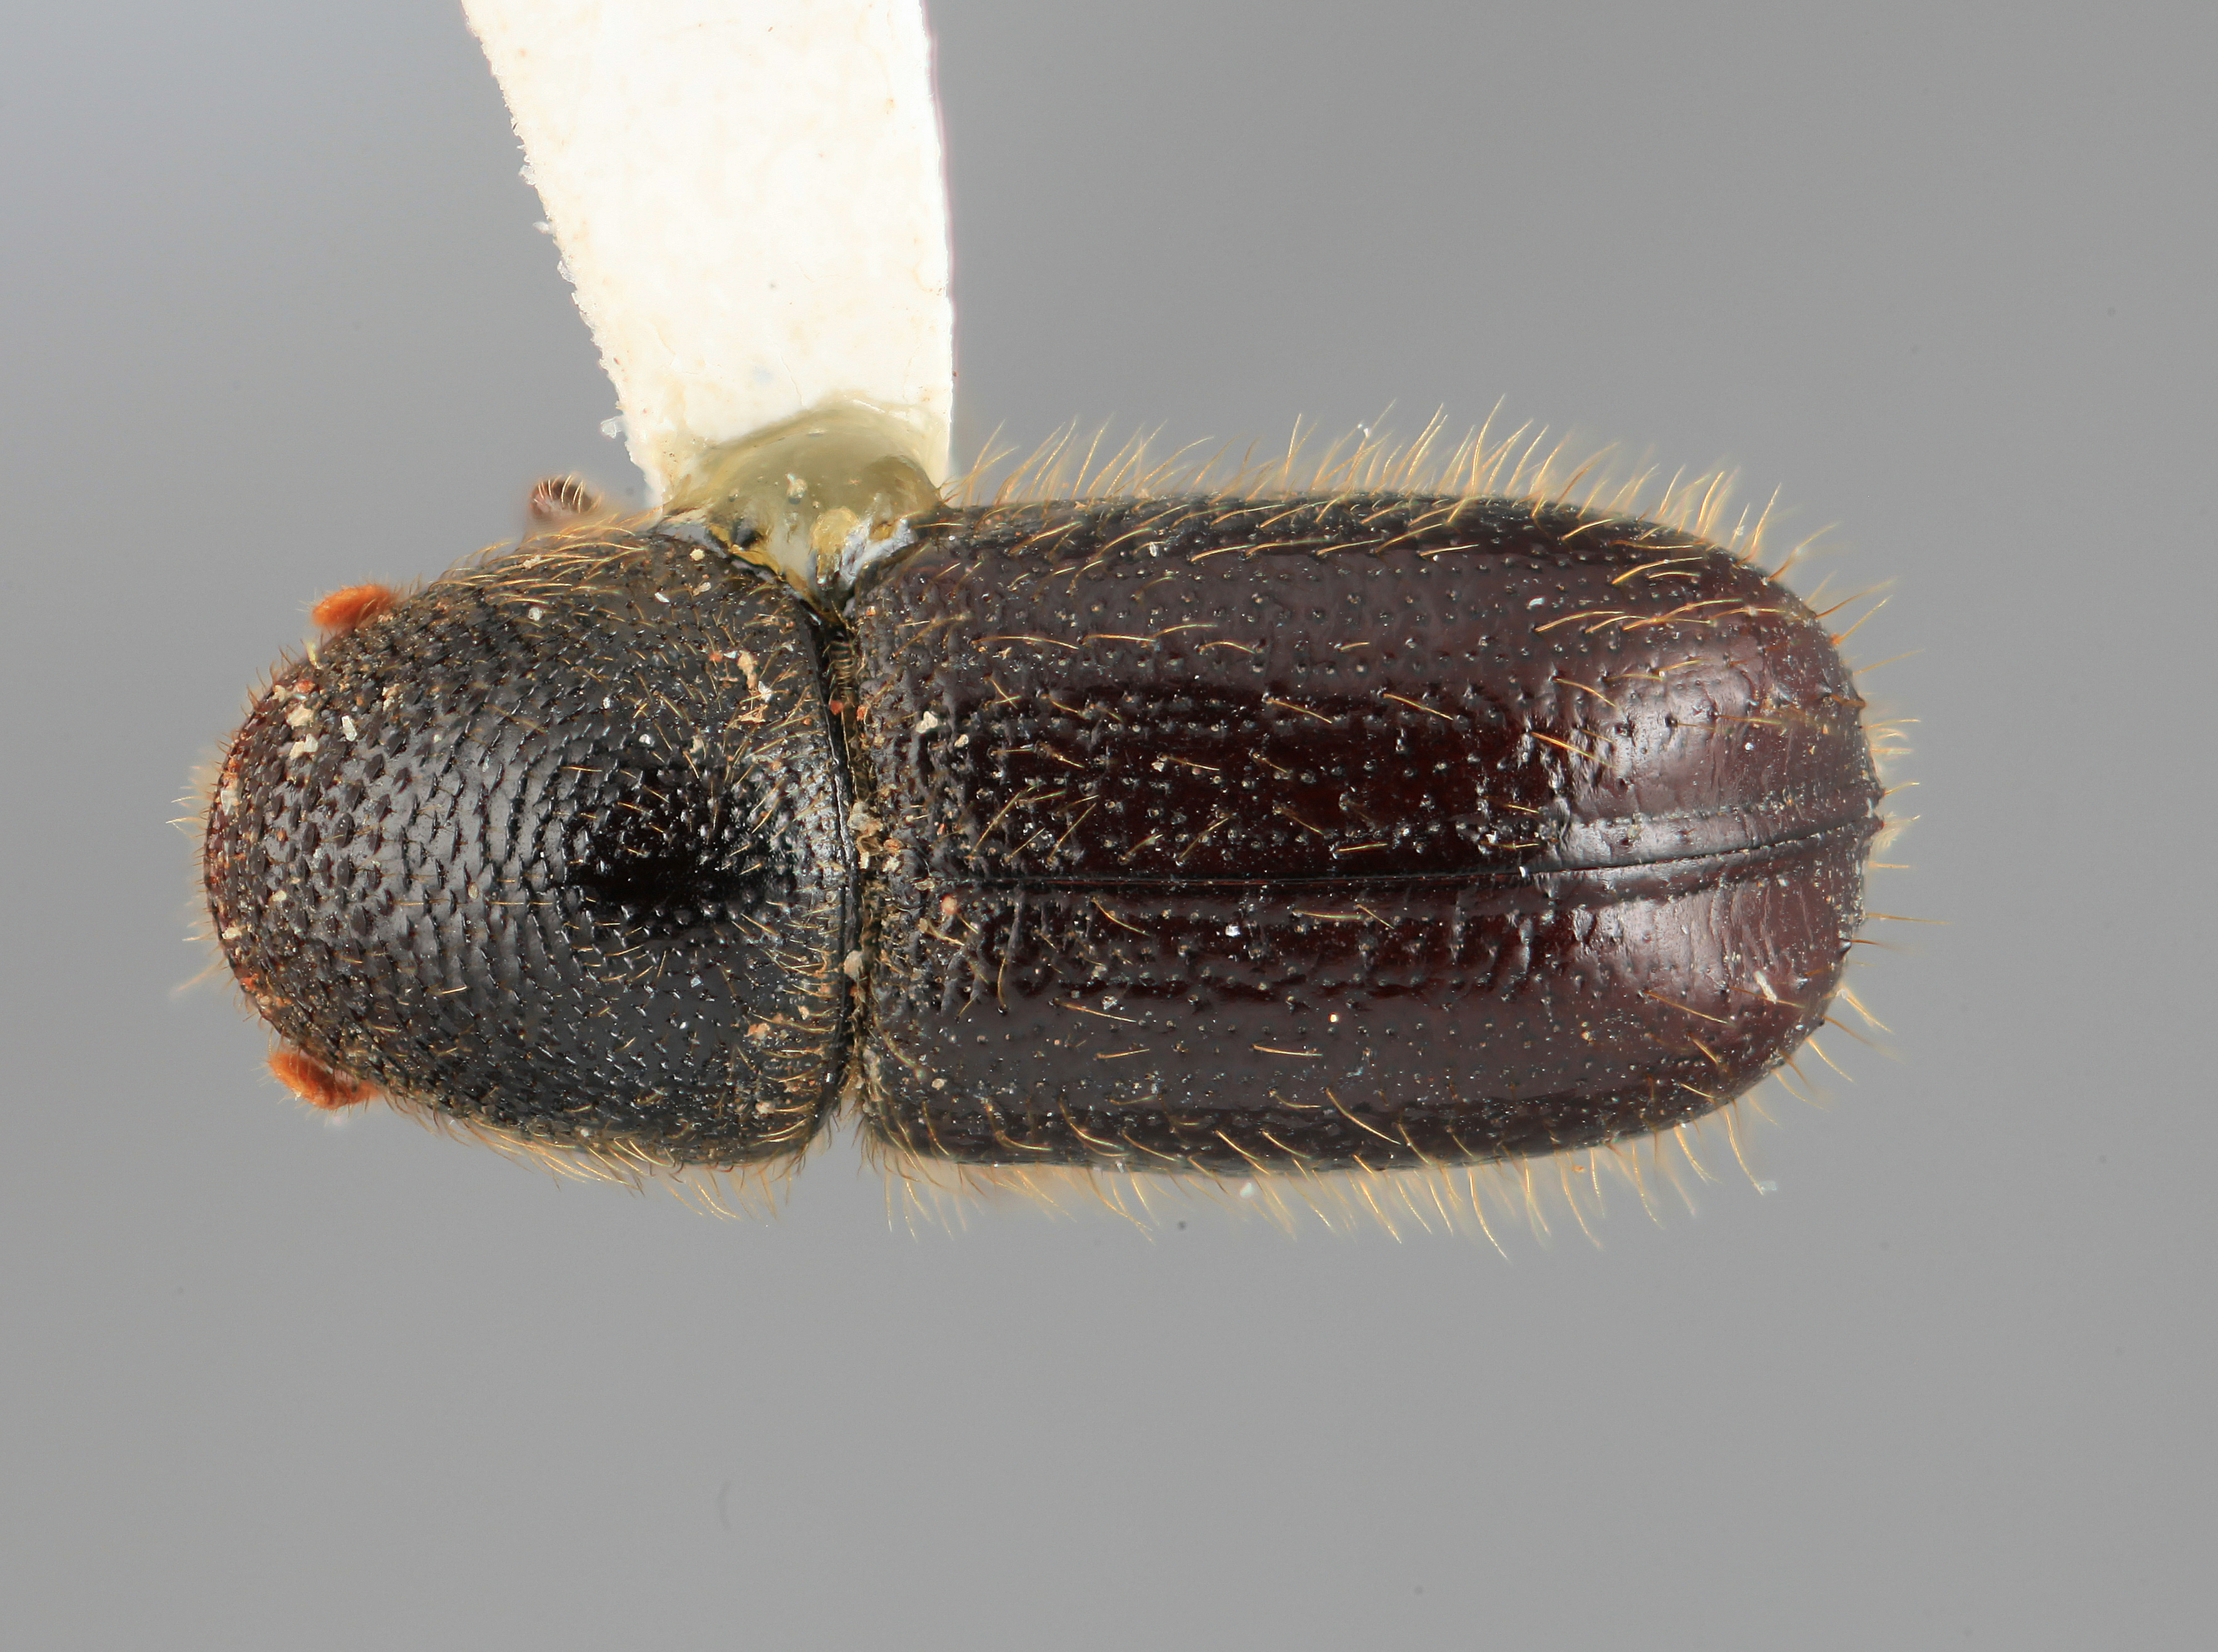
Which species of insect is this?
Conophthorus conicolens
